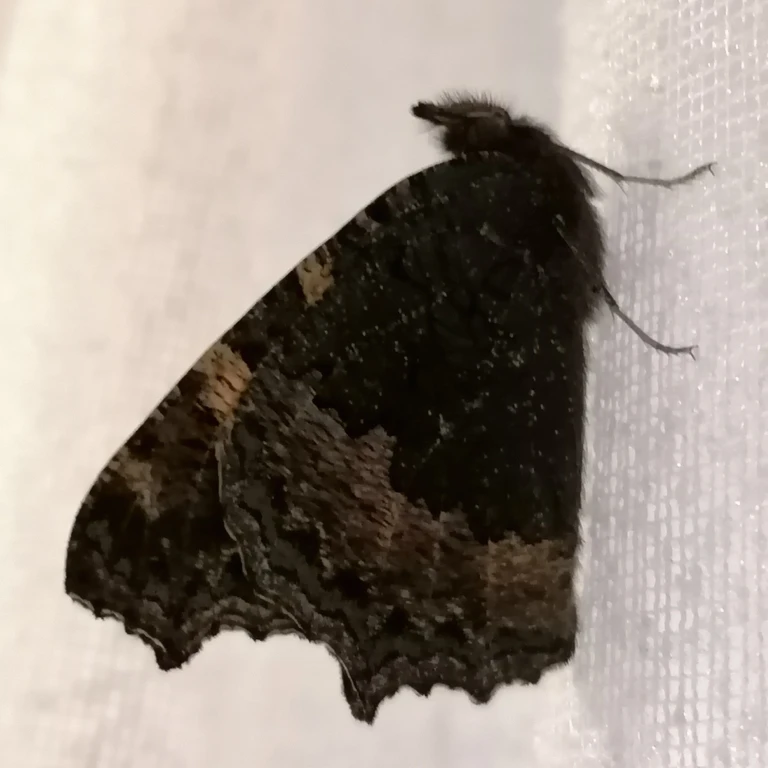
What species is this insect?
Aglais urticae
